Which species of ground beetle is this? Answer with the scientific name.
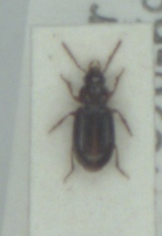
Bradycellus ruficollis
